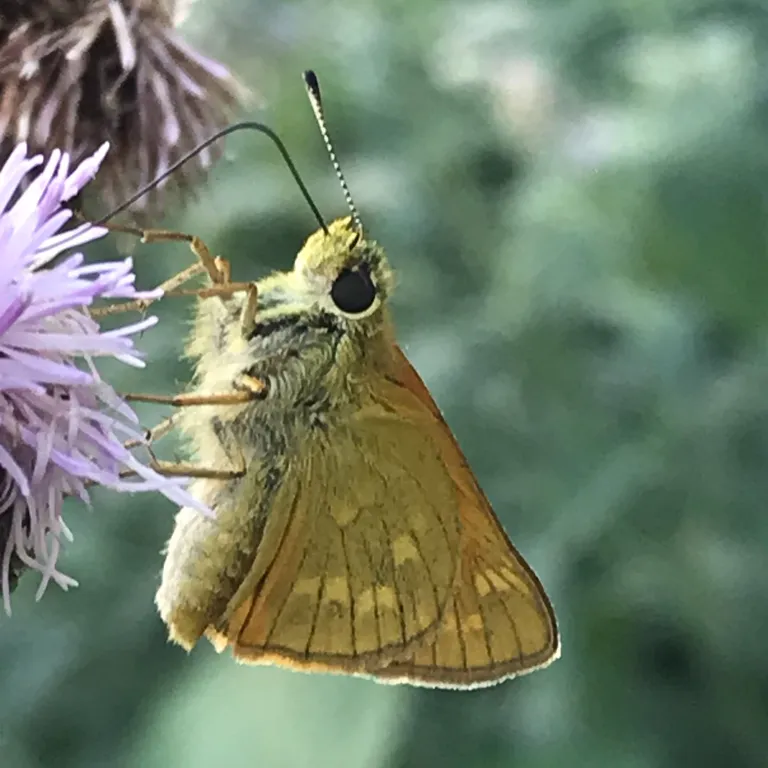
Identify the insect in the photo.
Ochlodes sylvanus (also Ochlodes venata)
